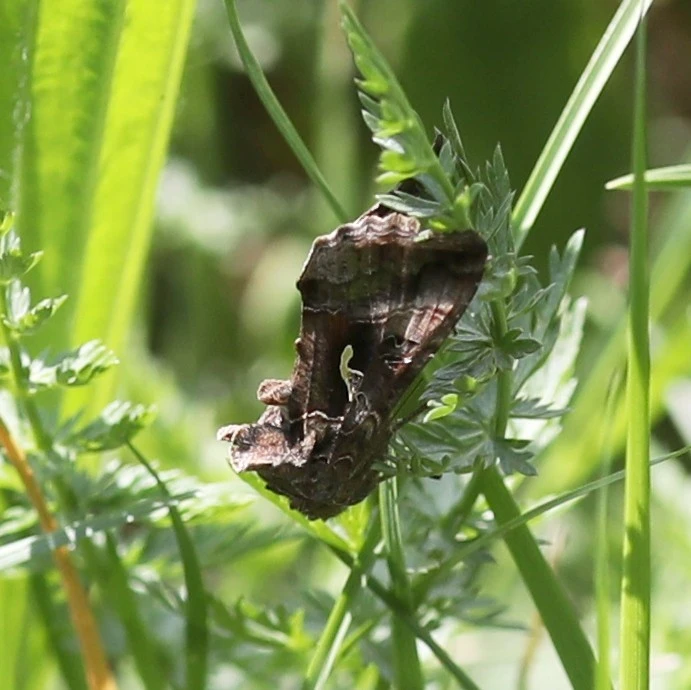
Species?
Autographa gamma
